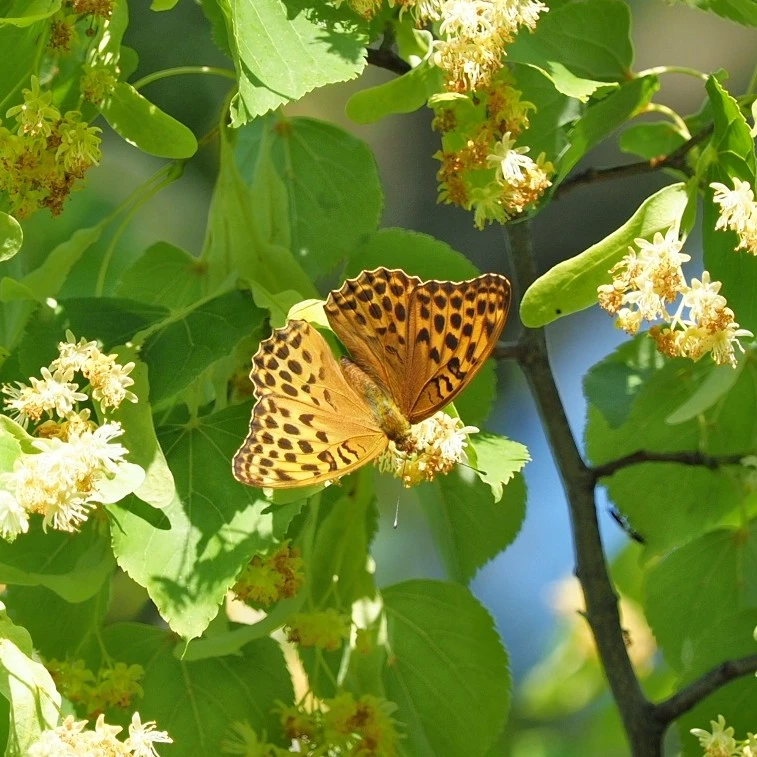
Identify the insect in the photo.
Argynnis paphia
